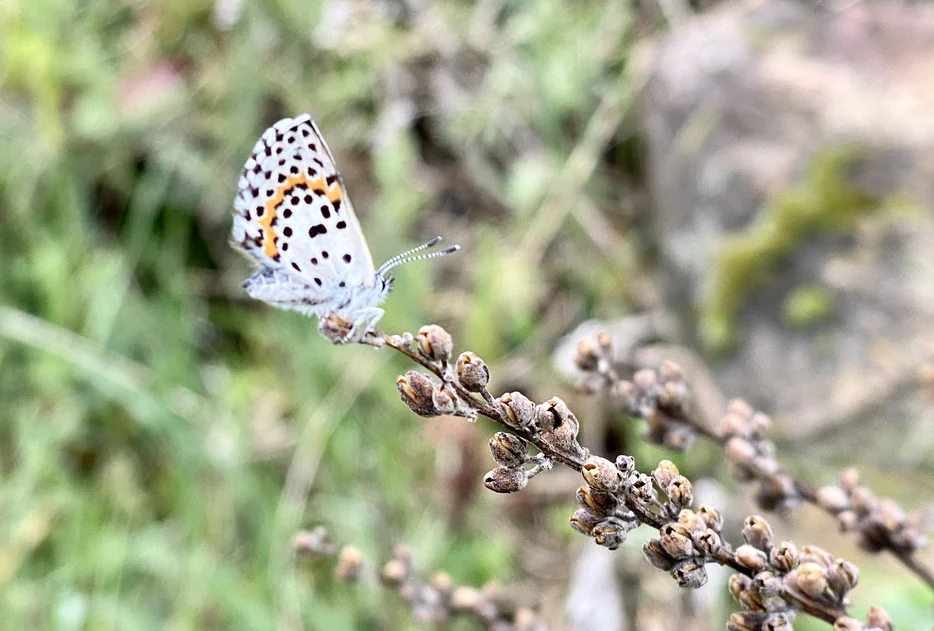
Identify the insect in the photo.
Scolitantides orion
